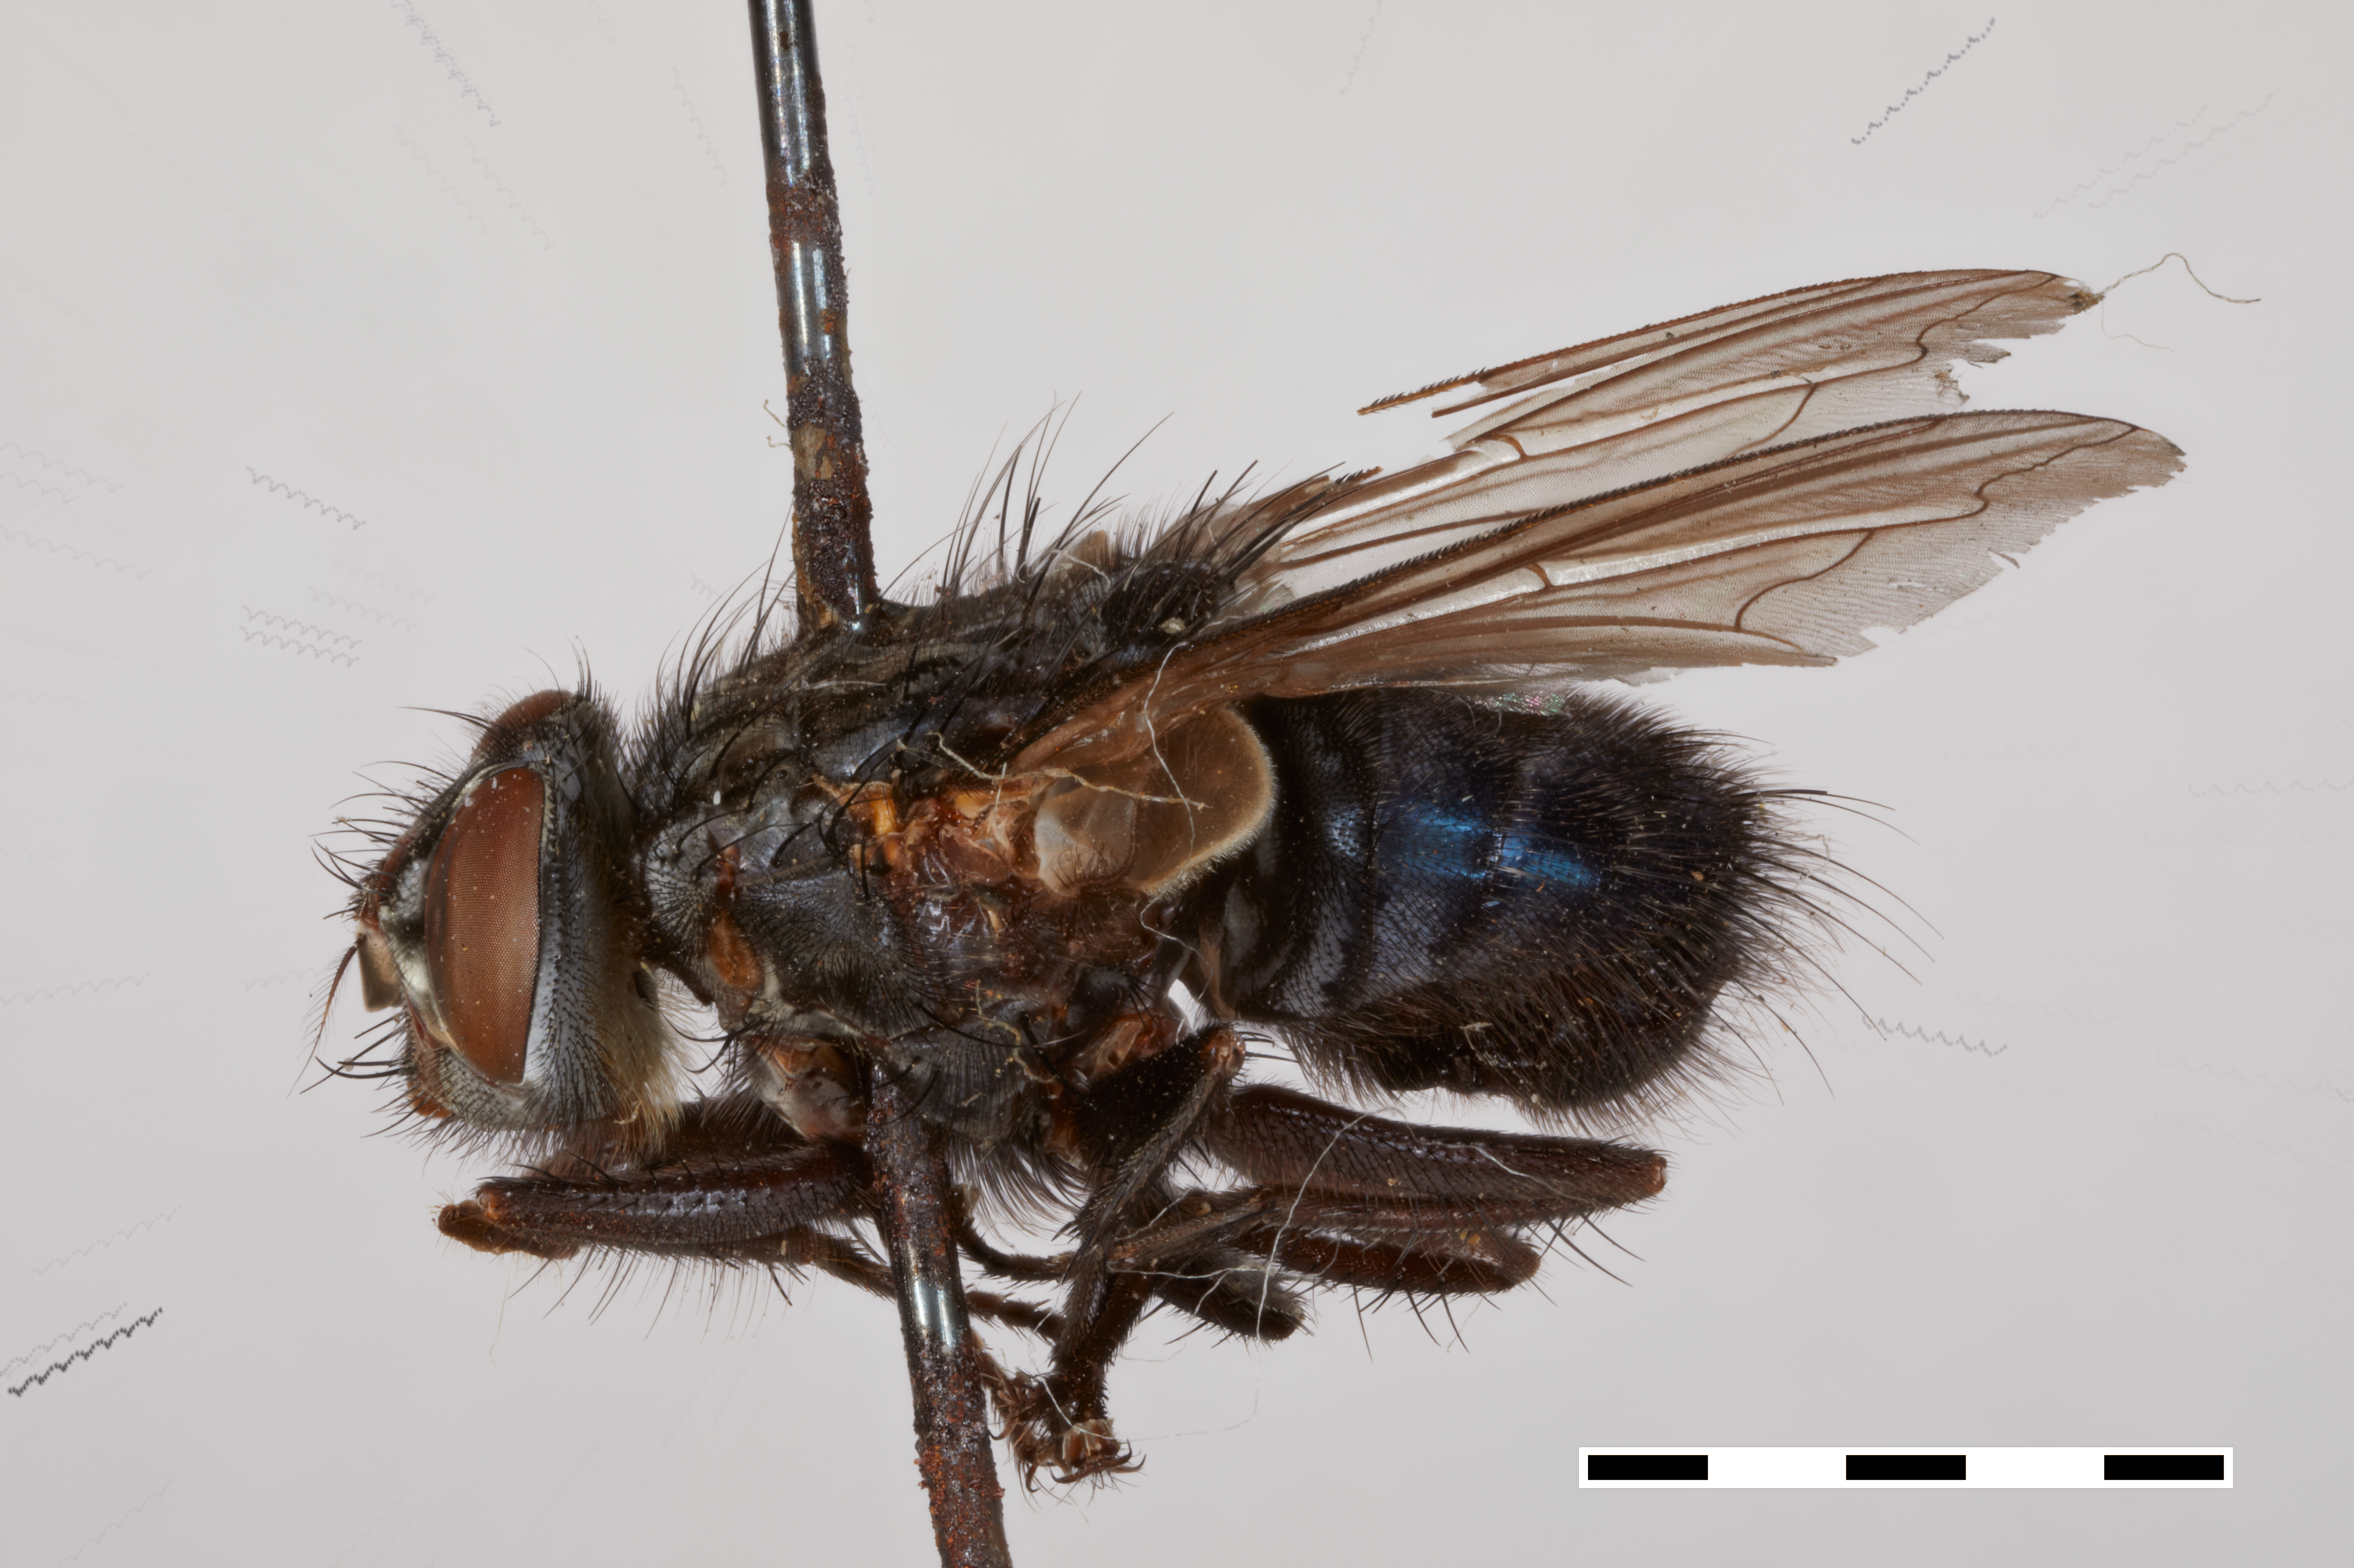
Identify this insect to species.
Calliphora grahami (also Aldrichina grahami)
